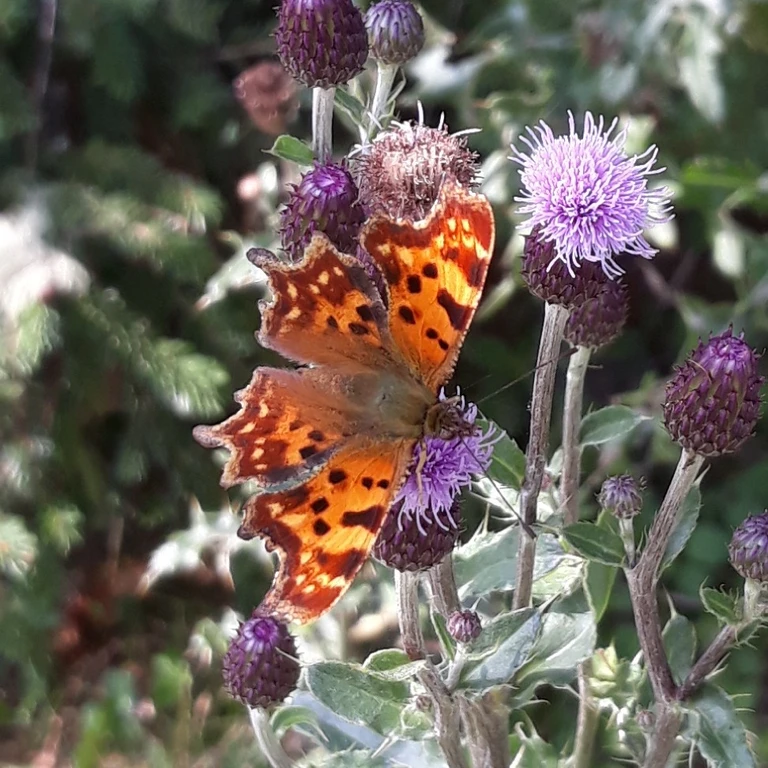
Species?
Polygonia c-album
